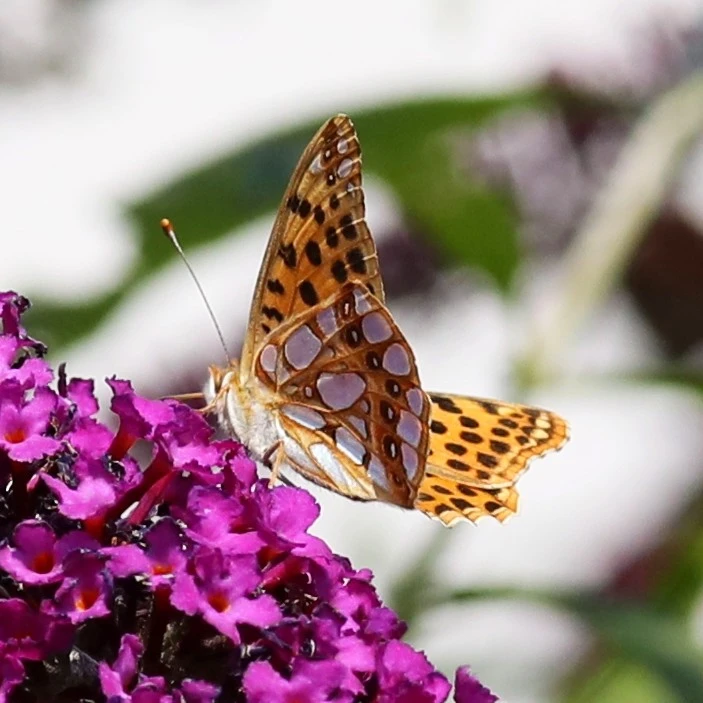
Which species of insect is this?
Issoria lathonia
